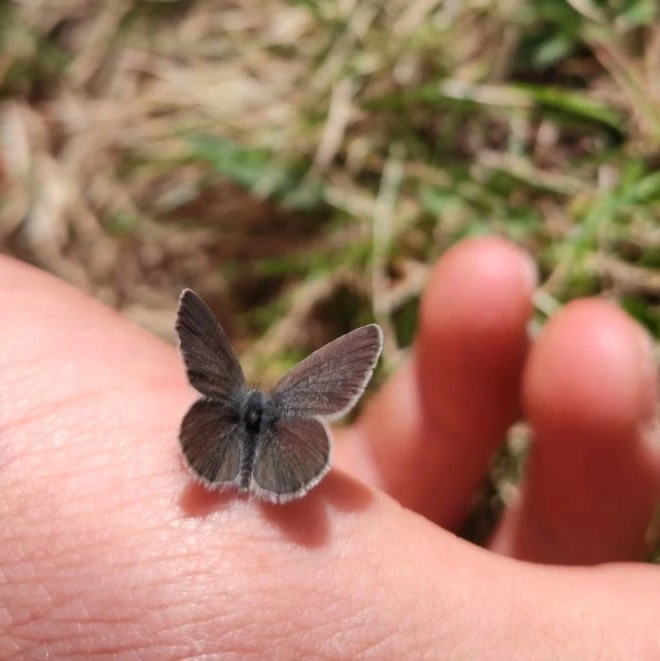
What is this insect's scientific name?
Cupido minimus
